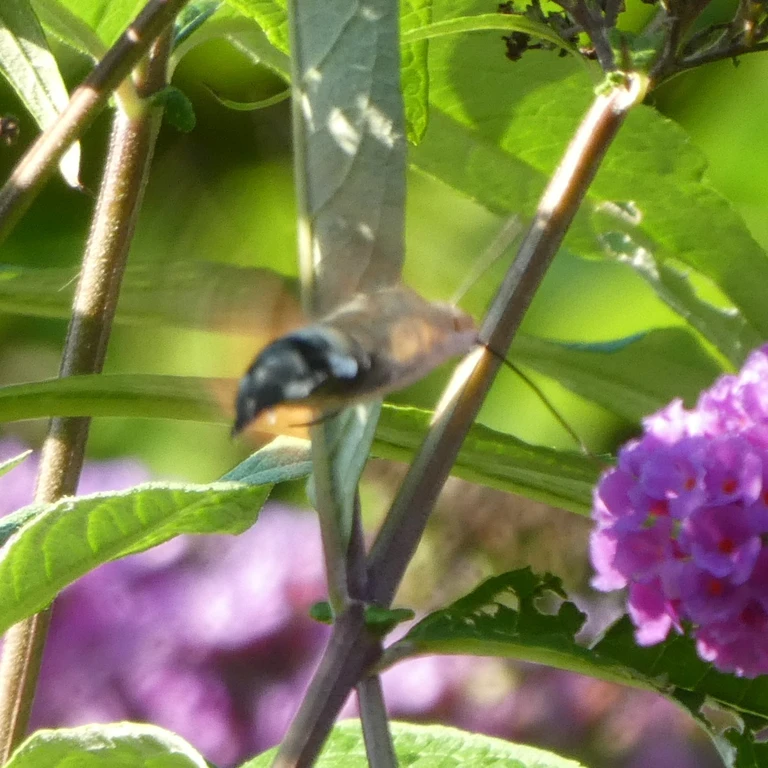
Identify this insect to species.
Macroglossum stellatarum
